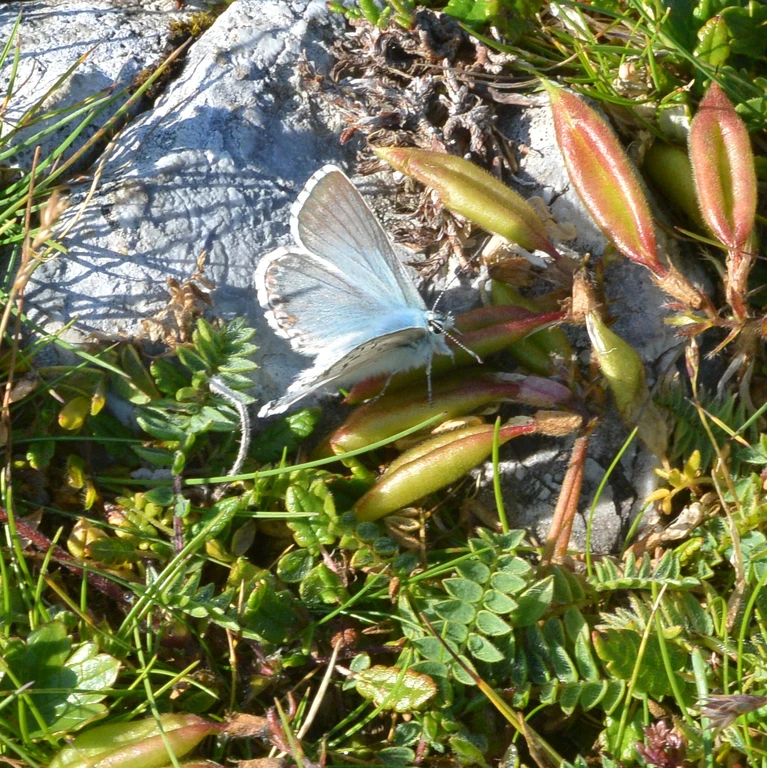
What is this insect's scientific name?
Lysandra coridon
